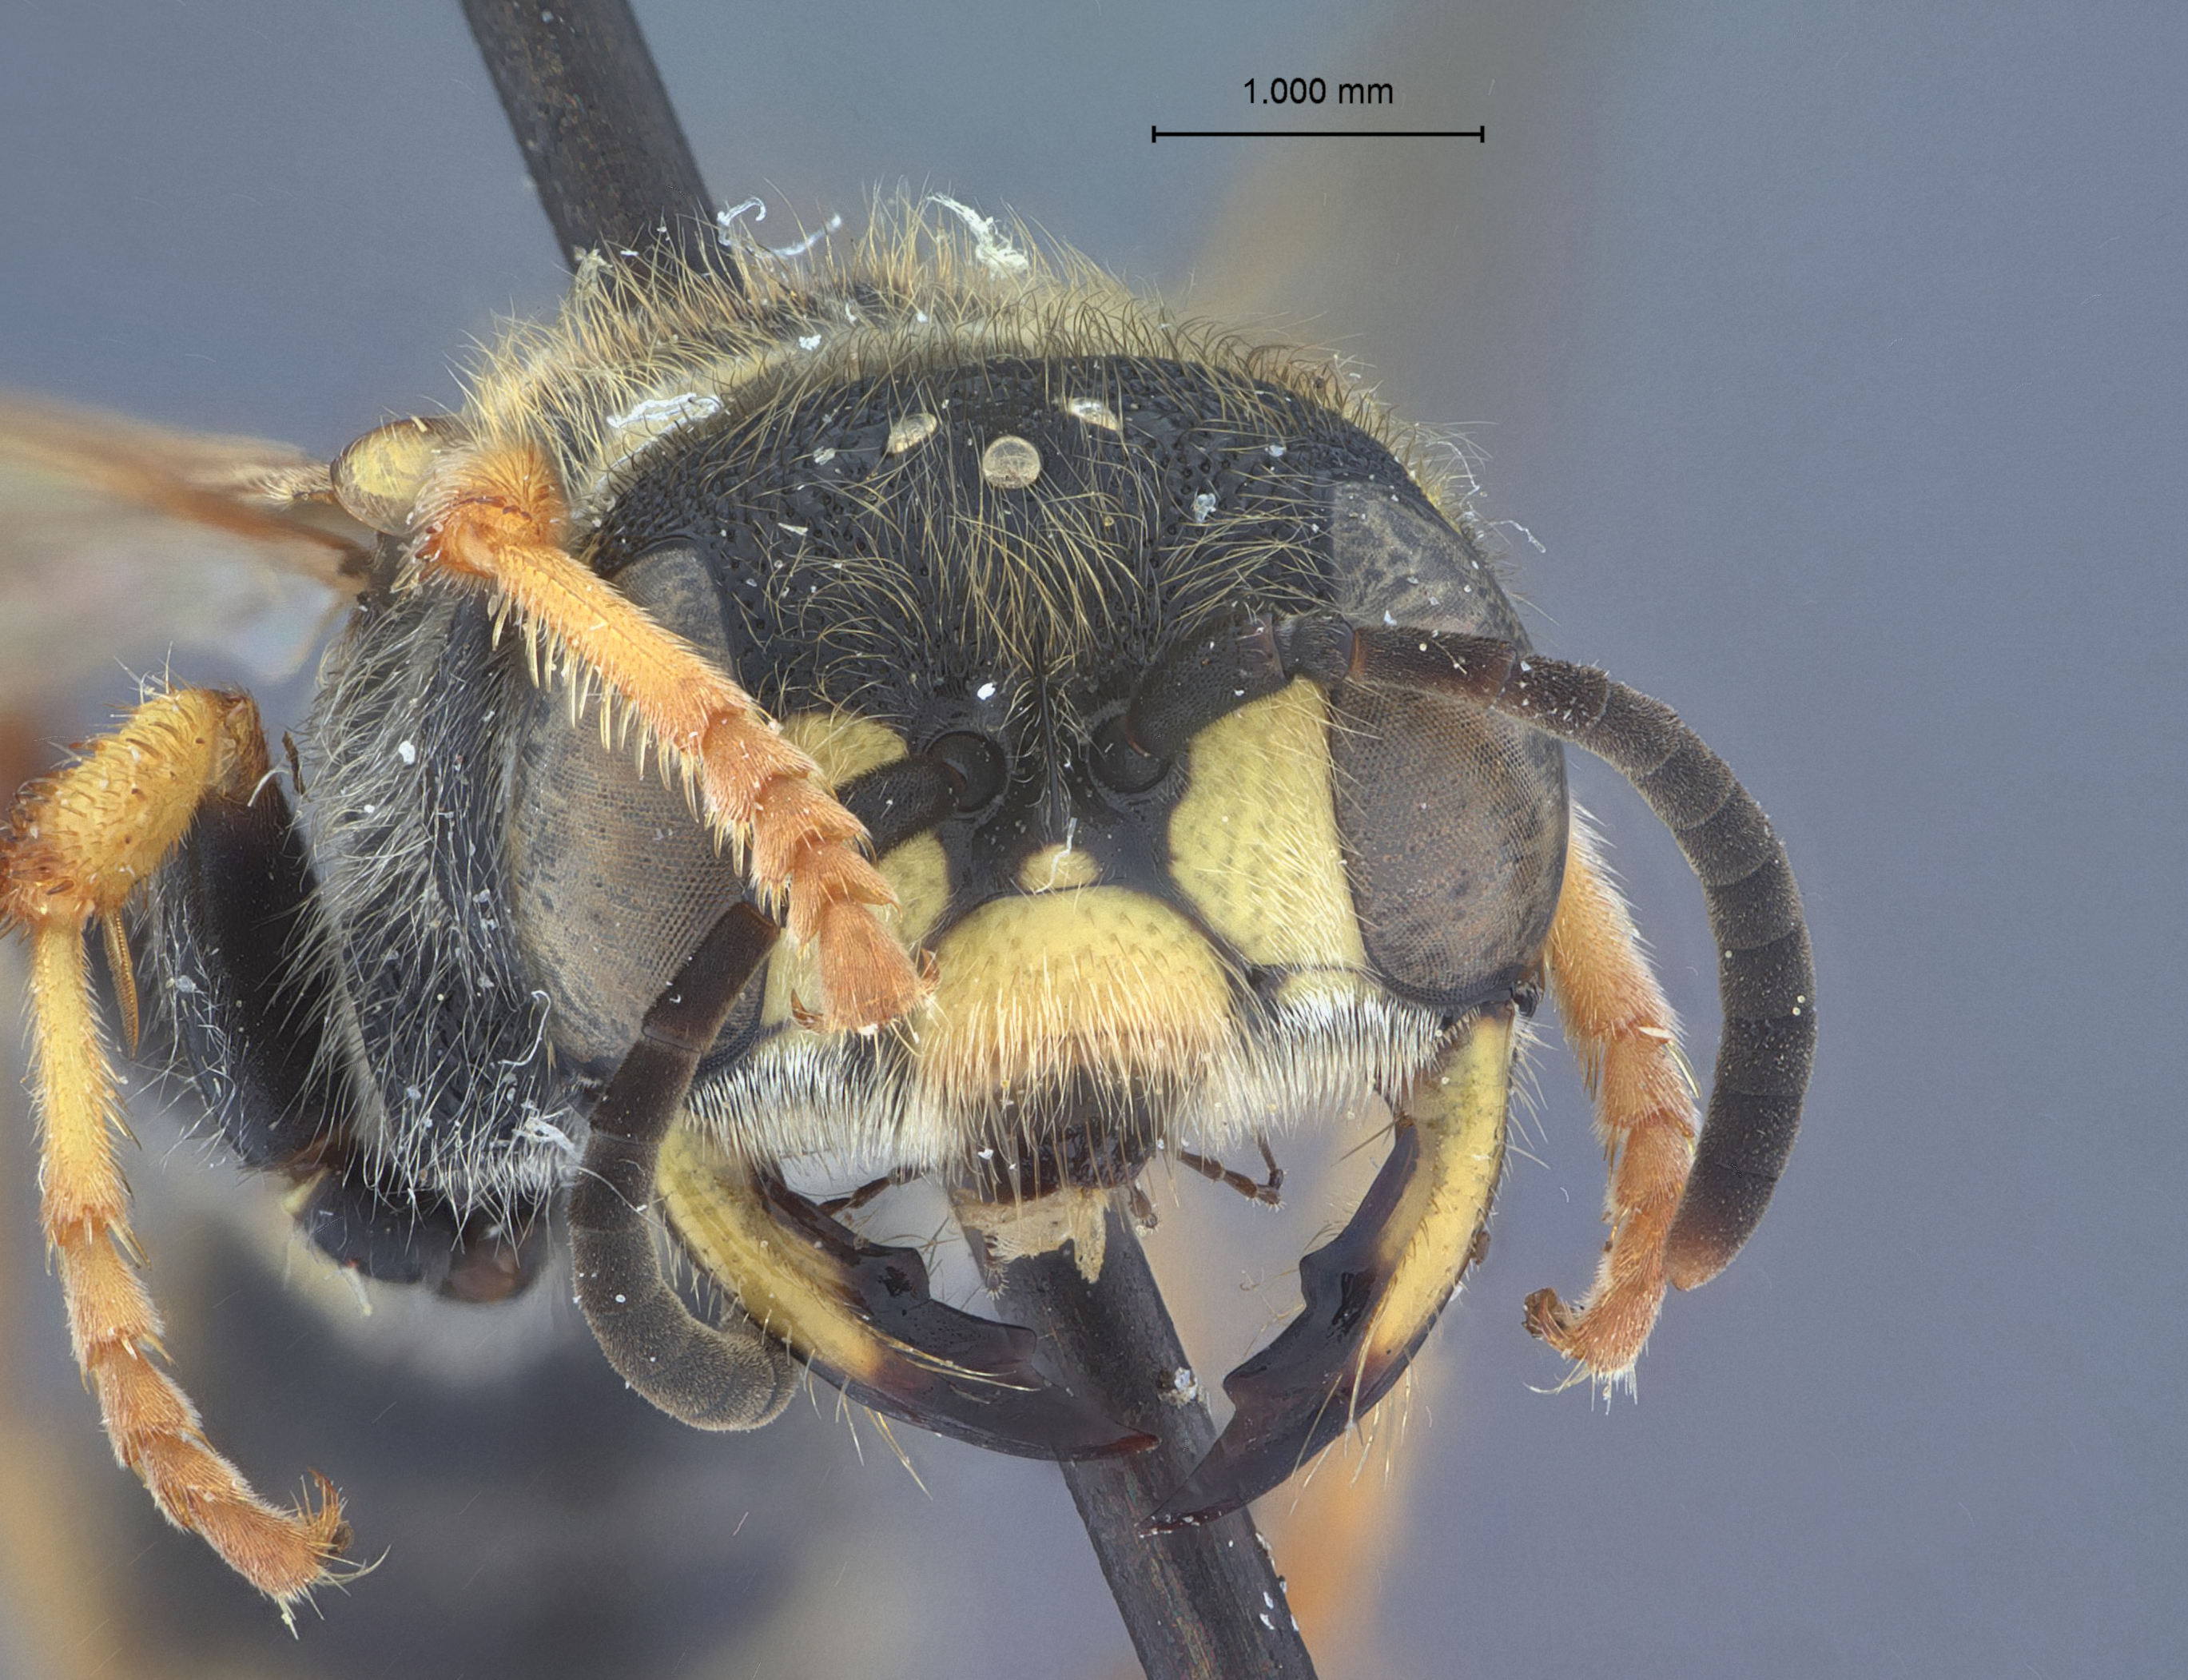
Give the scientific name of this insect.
Cerceris duisi
